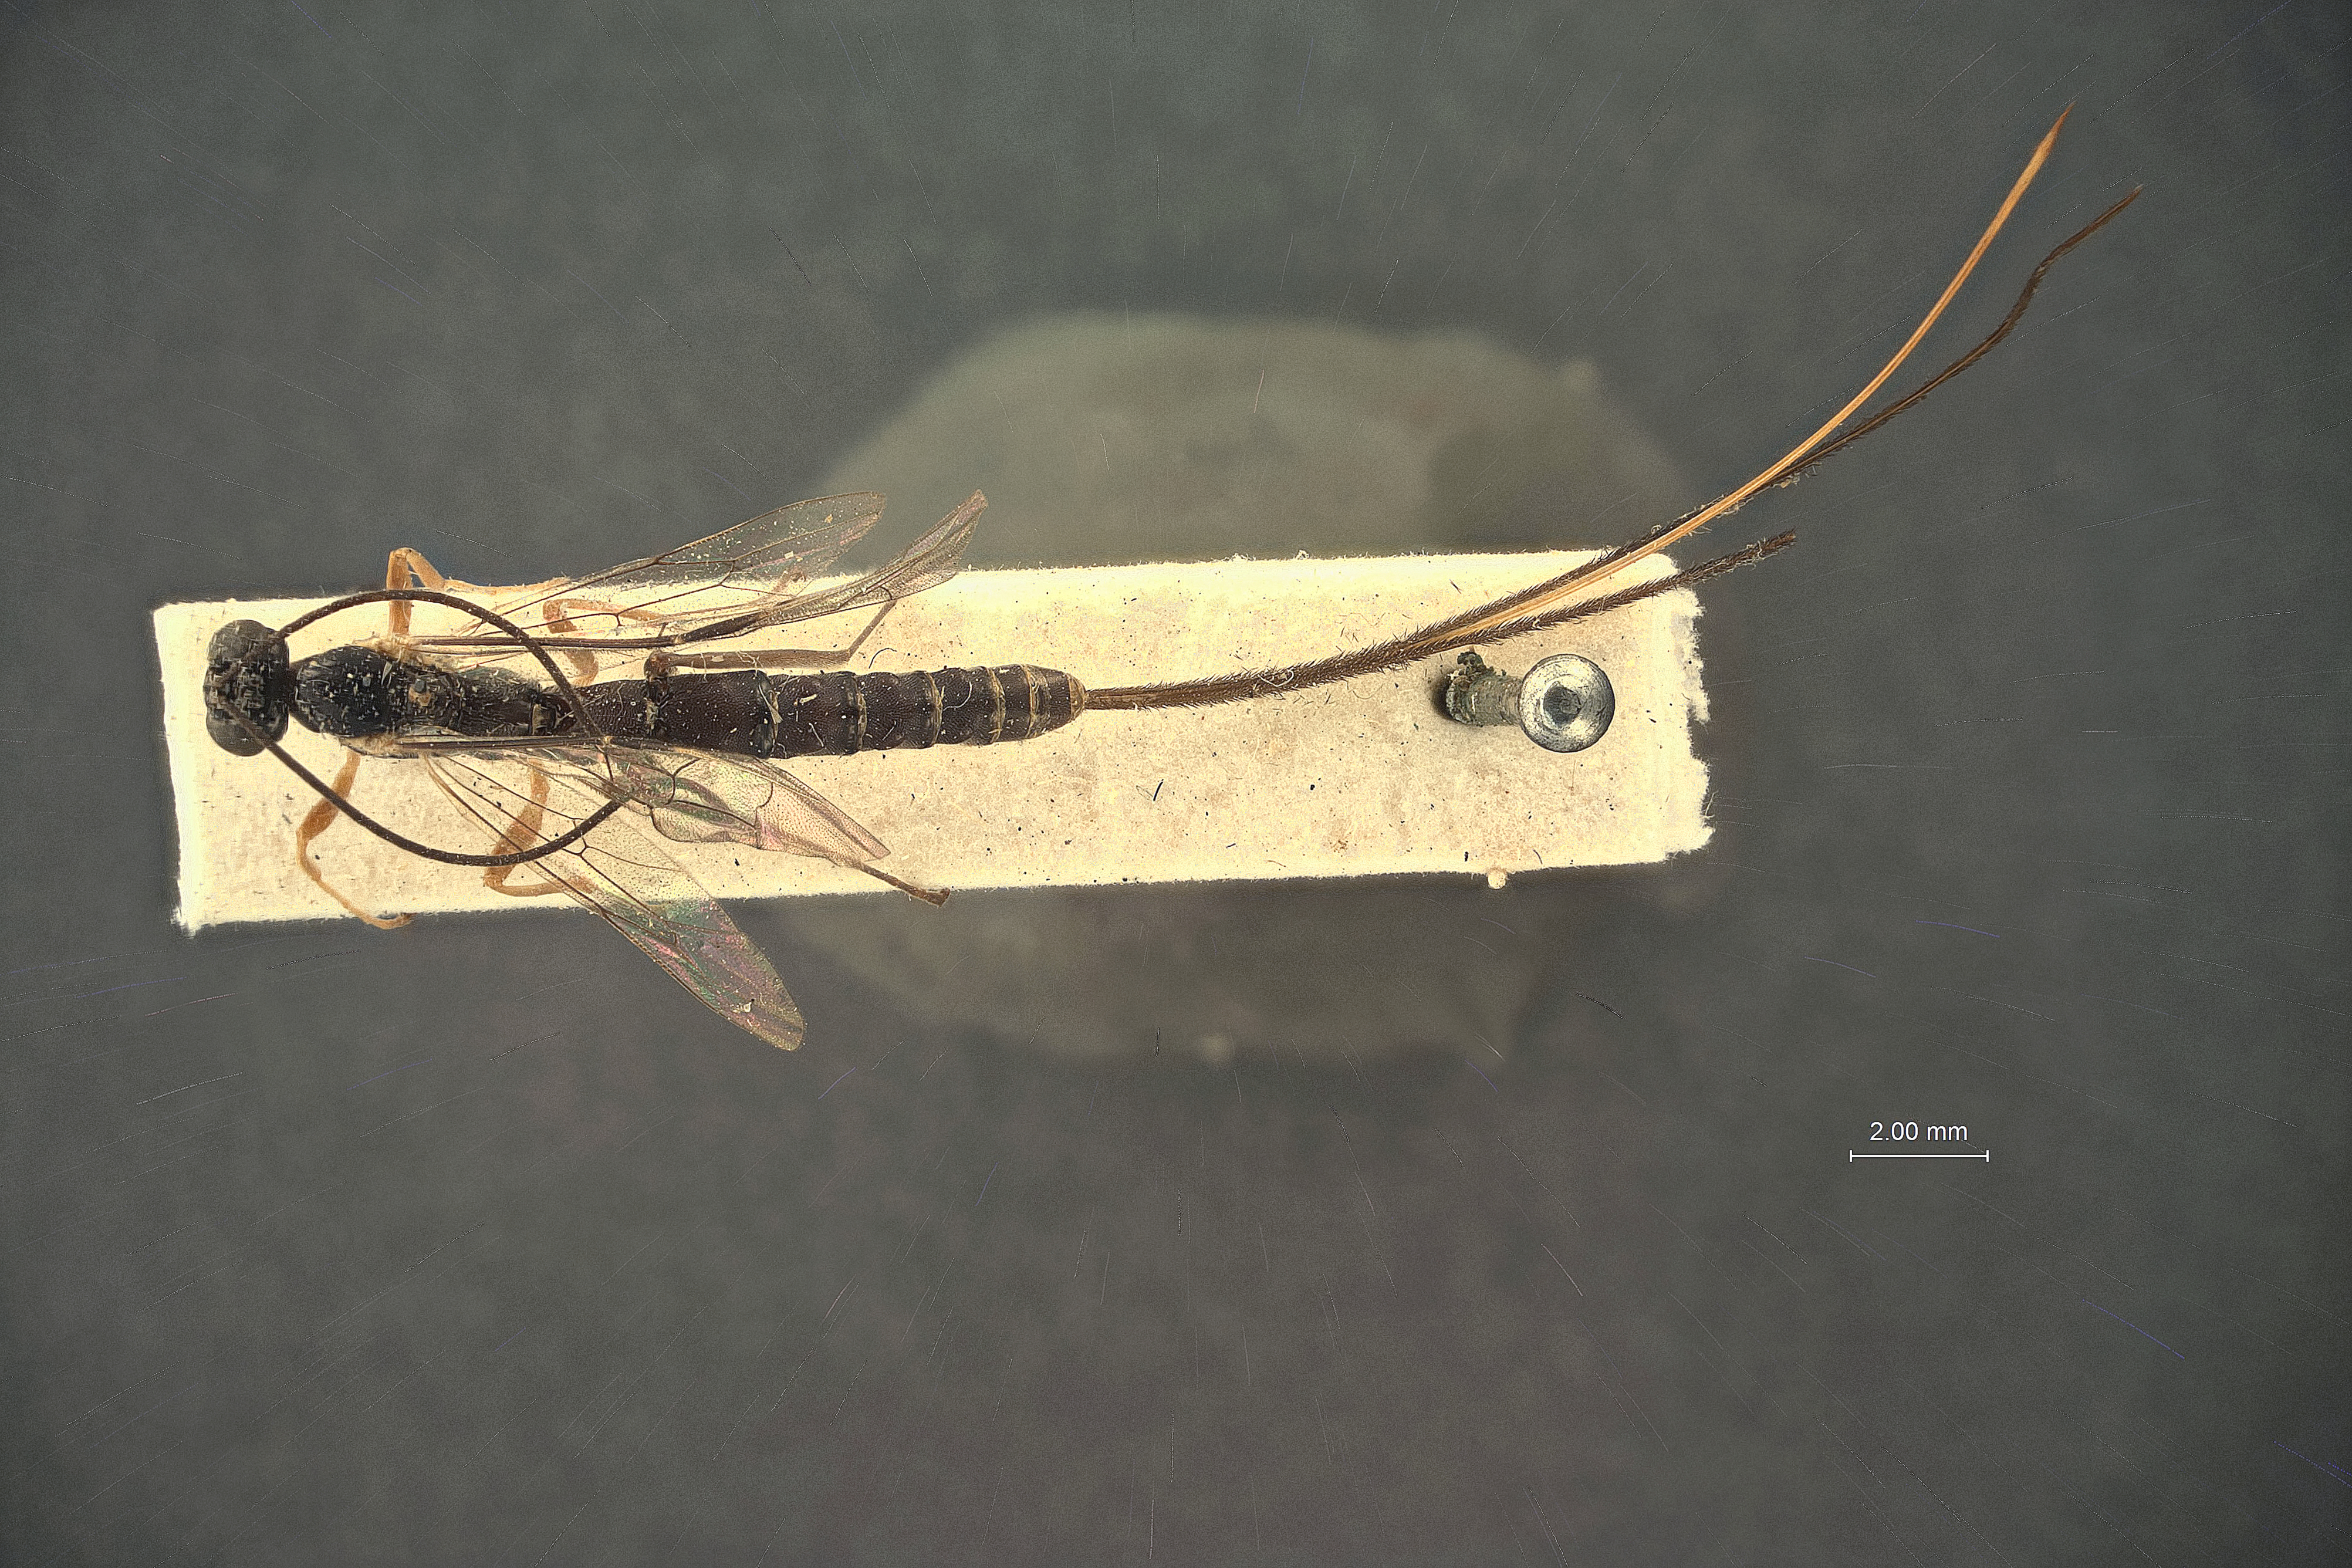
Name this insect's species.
Calliephialtes odinae
